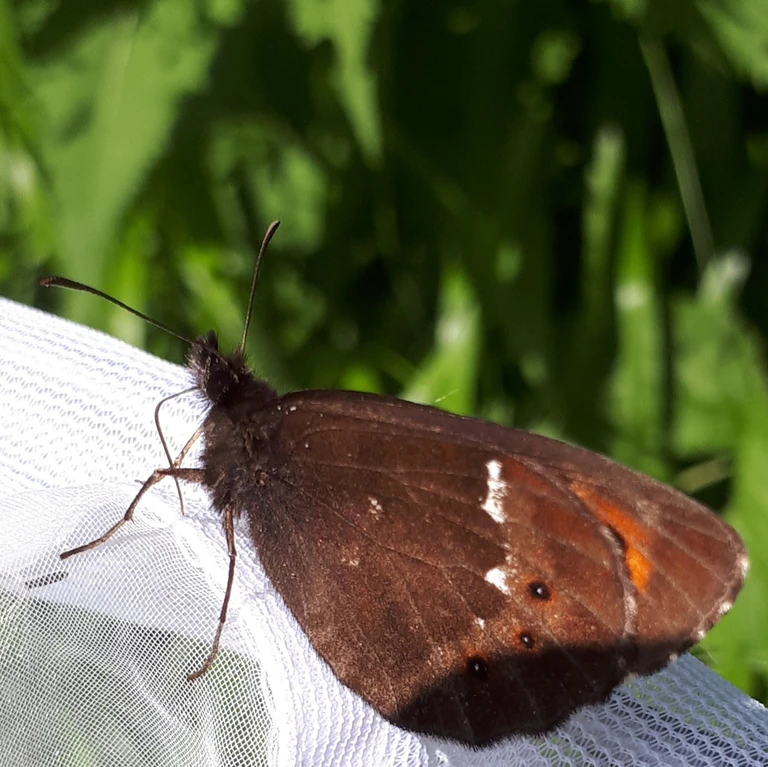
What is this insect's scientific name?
Erebia ligea
